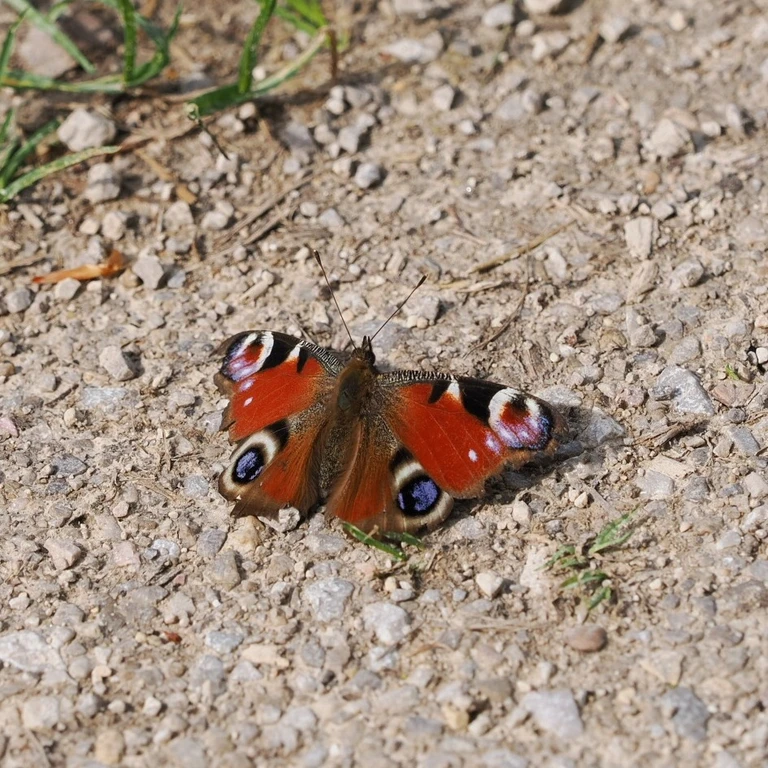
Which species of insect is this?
Aglais io
